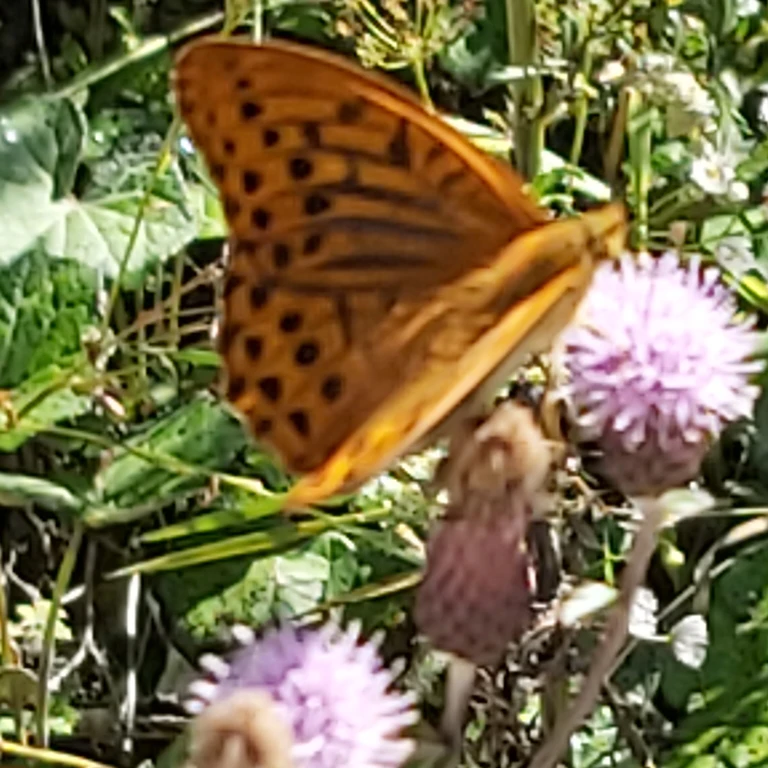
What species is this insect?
Argynnis paphia
